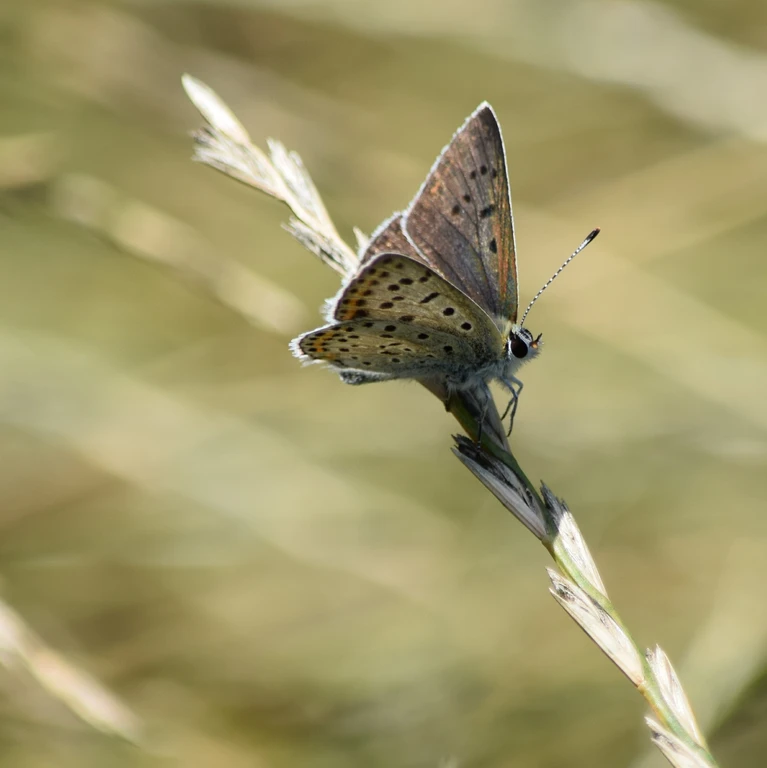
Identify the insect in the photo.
Lycaena tityrus (also Loweia tityrus)
